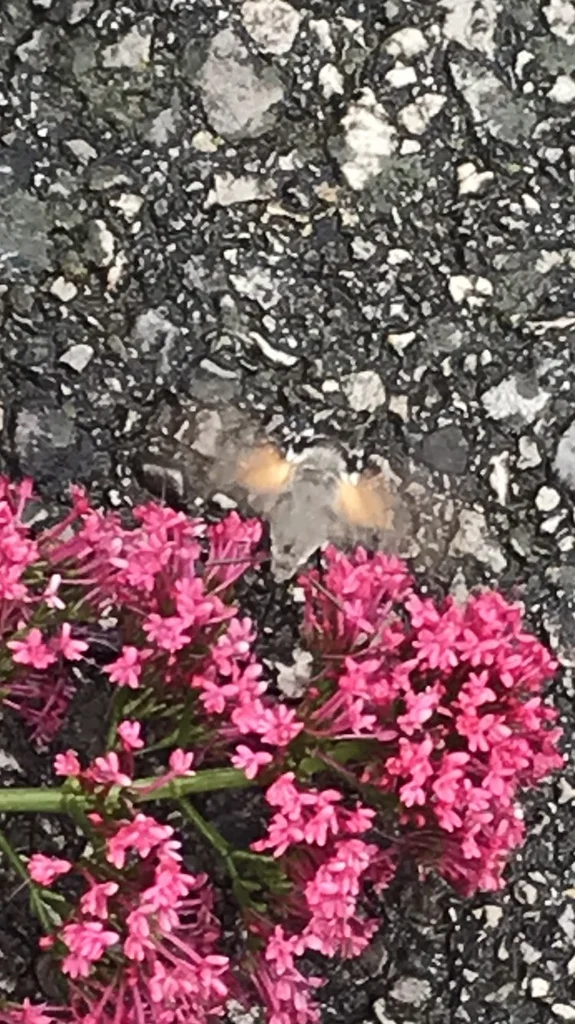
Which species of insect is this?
Macroglossum stellatarum
